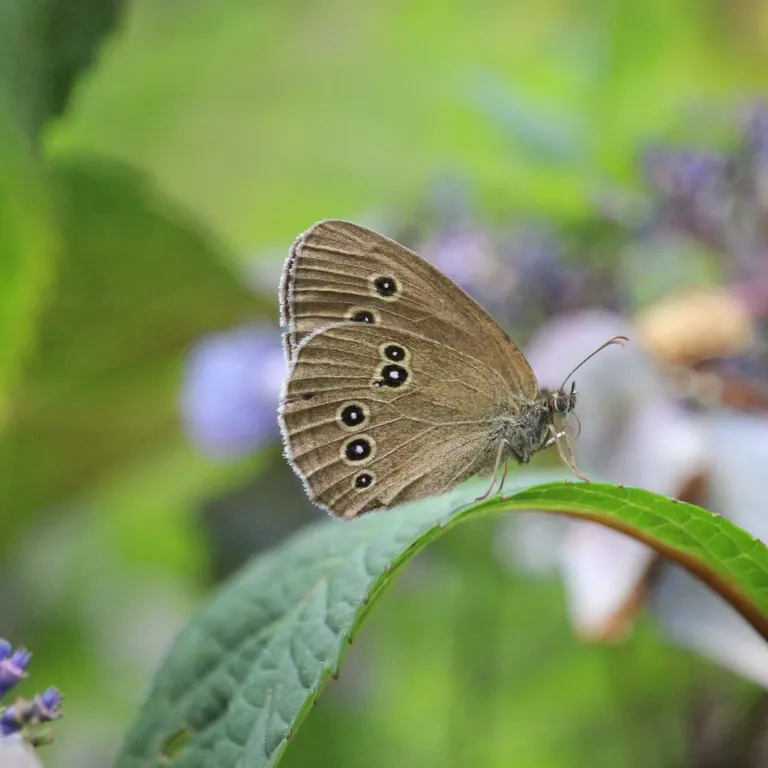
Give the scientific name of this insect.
Aphantopus hyperantus
